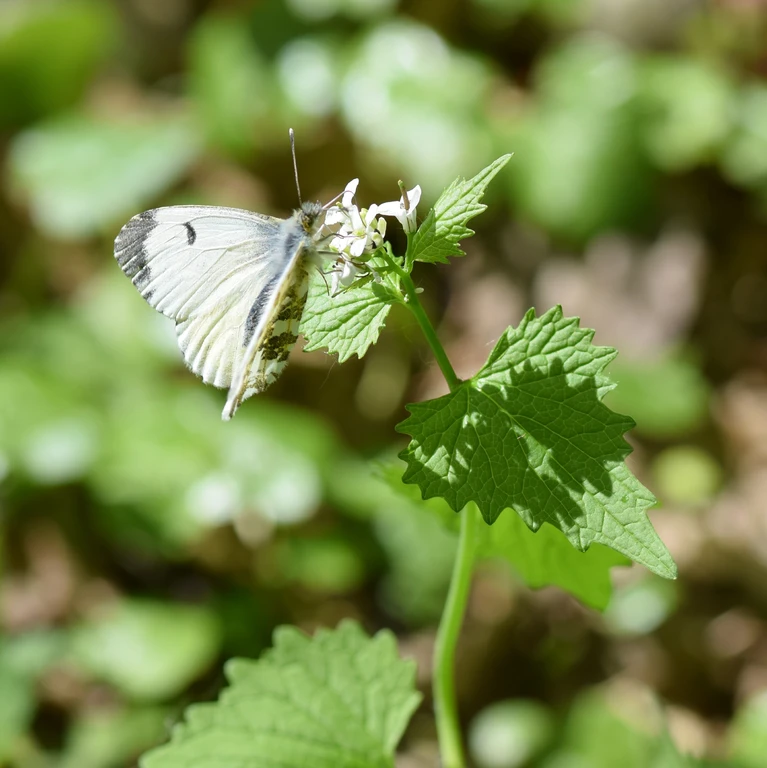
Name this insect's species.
Anthocharis cardamines
